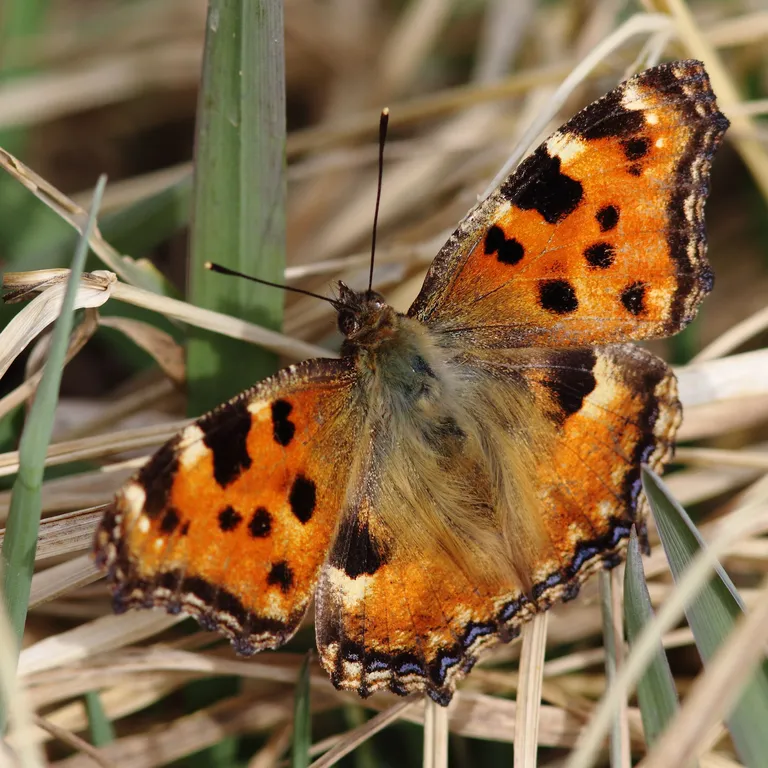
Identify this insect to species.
Nymphalis polychloros
